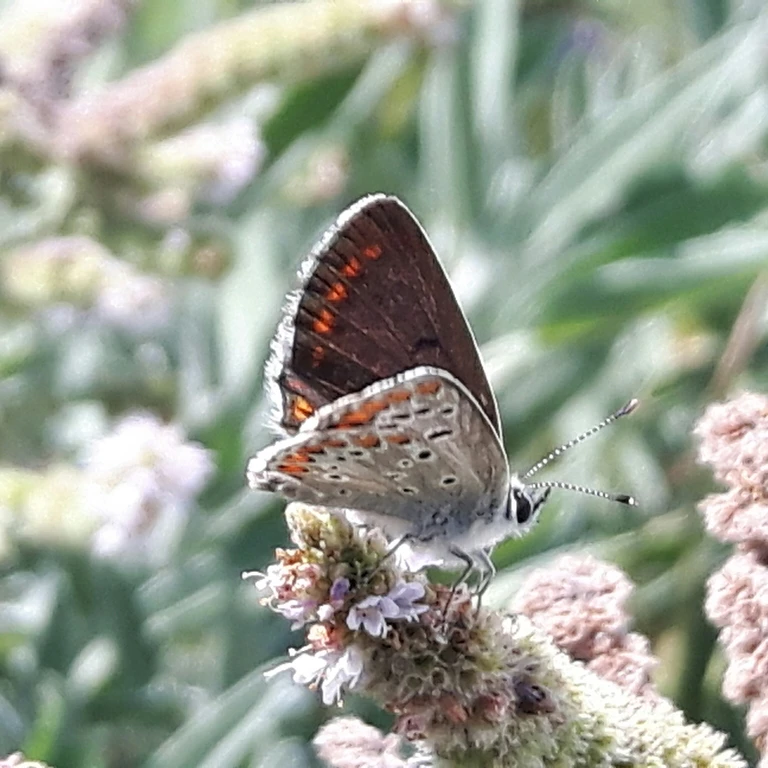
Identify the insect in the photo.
Aricia agestis/artaxerxes
